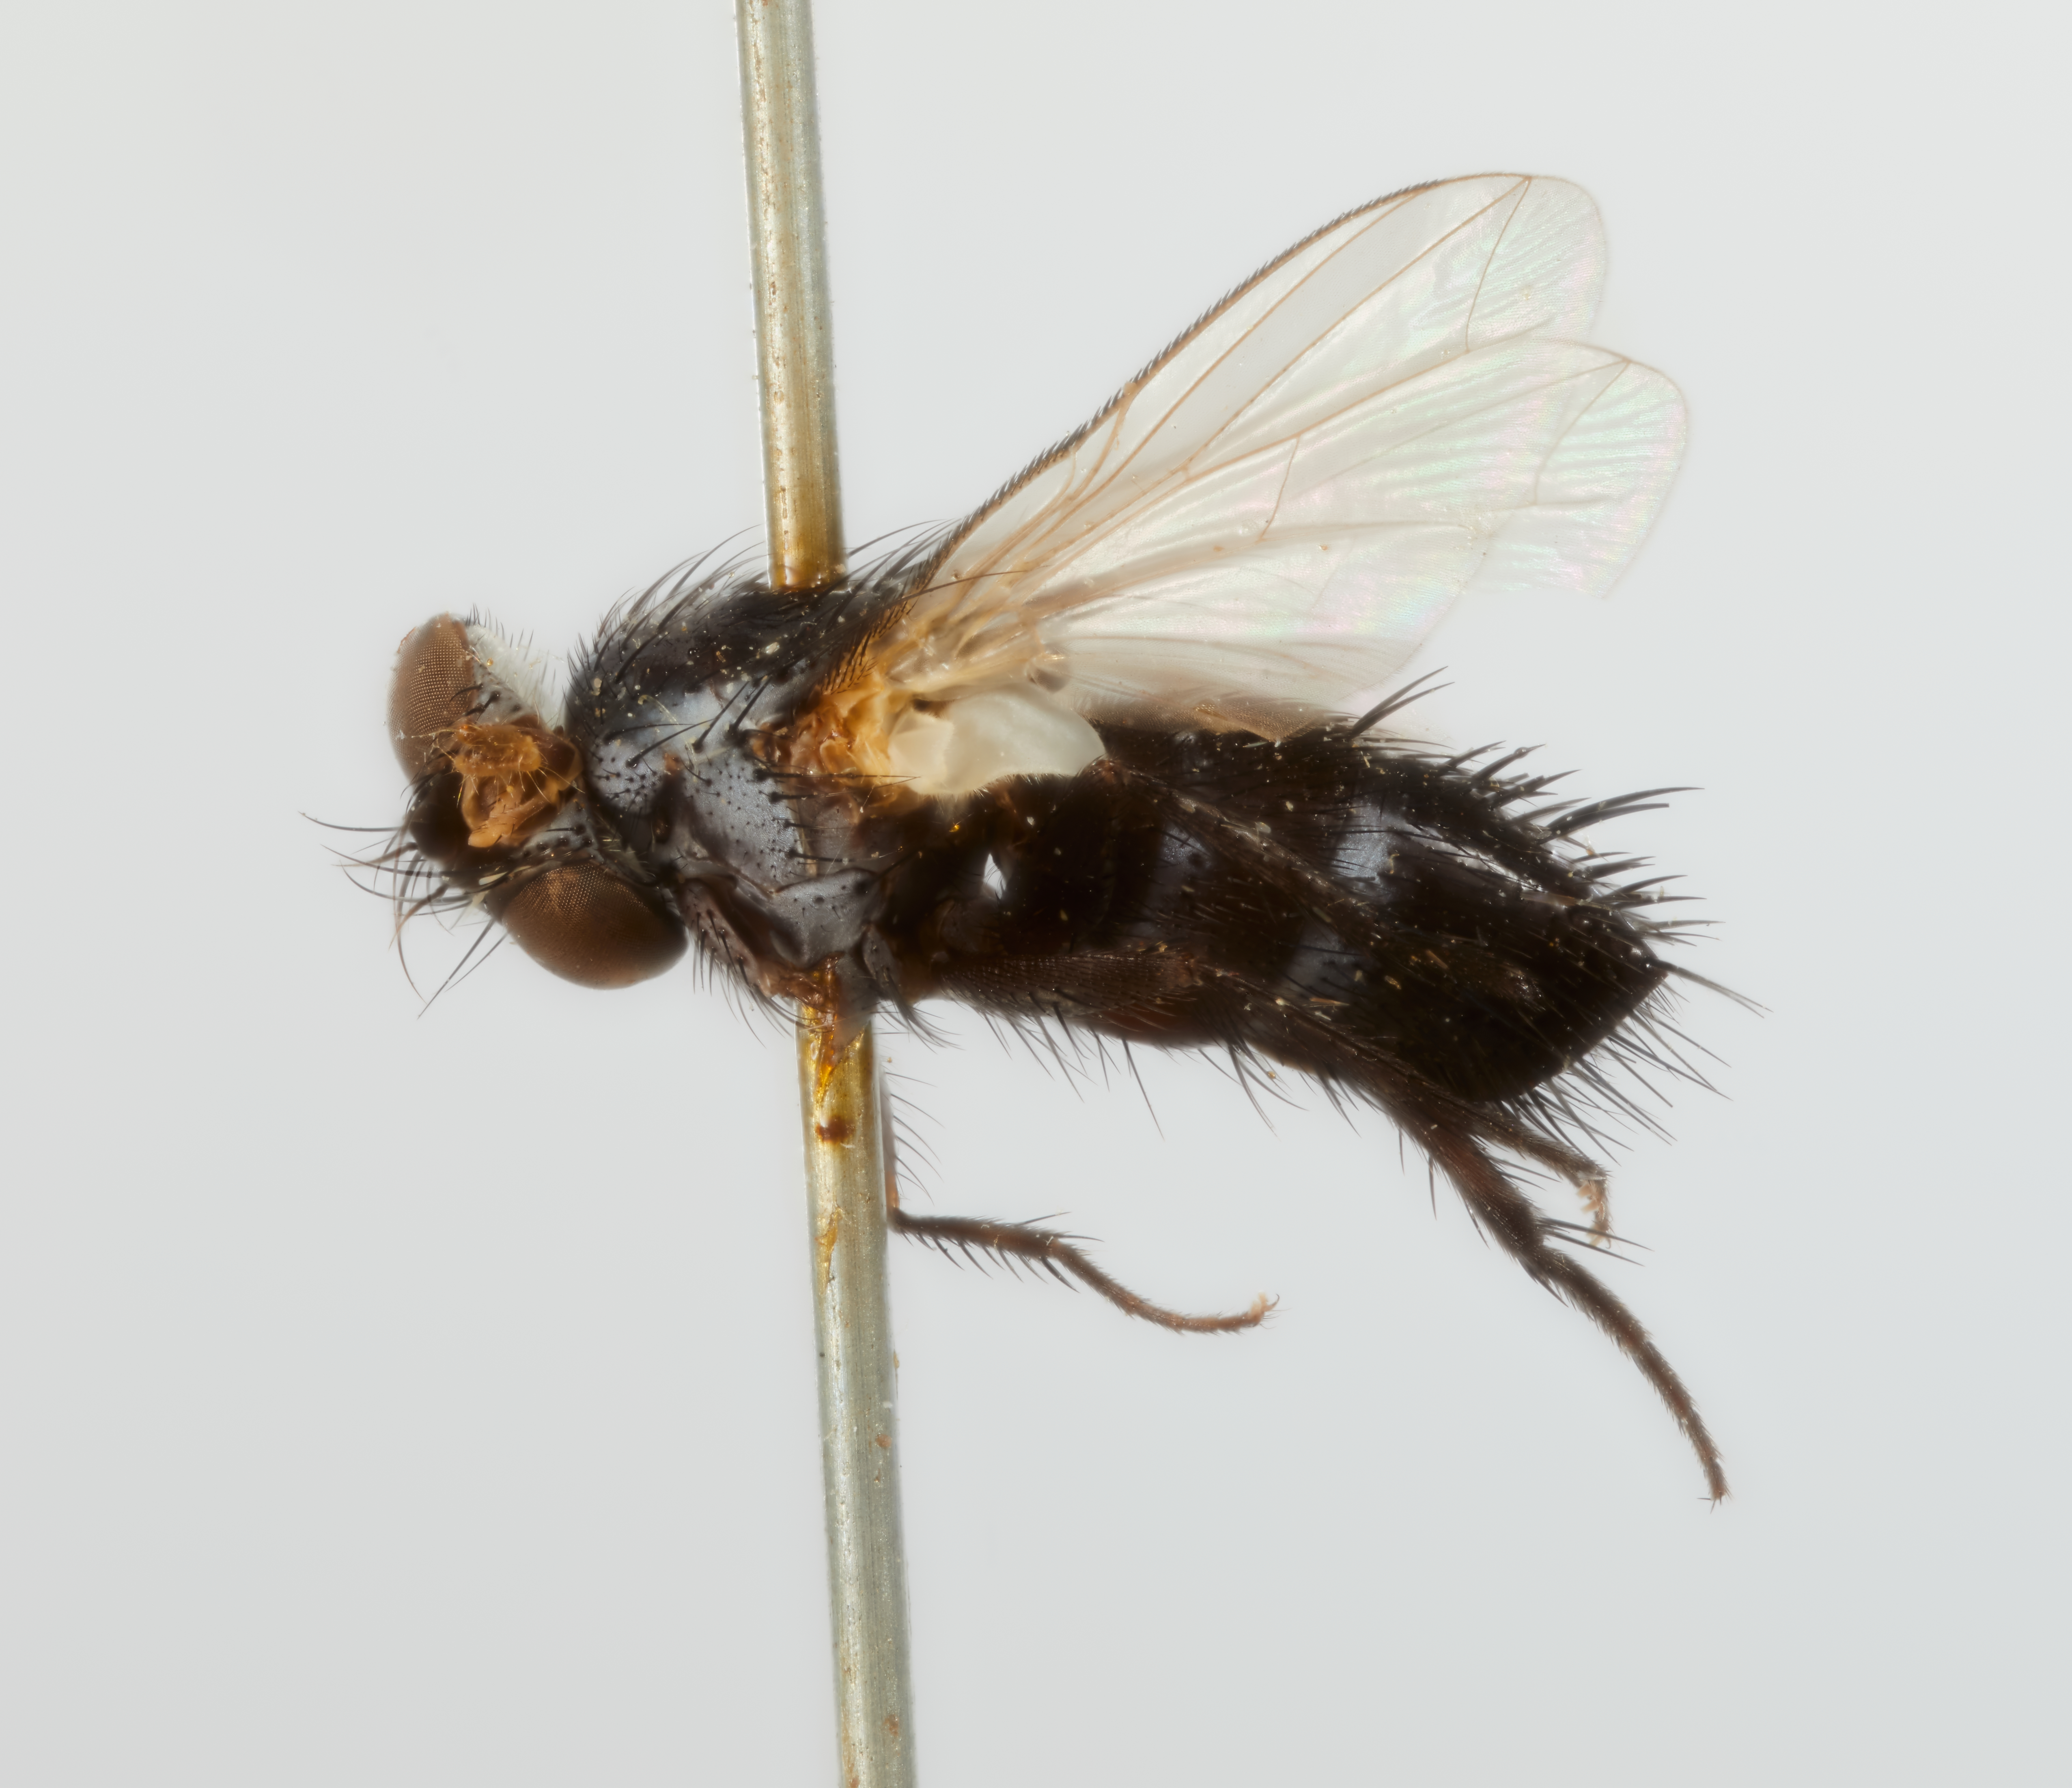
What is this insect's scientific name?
Hystricovoria bakeri
